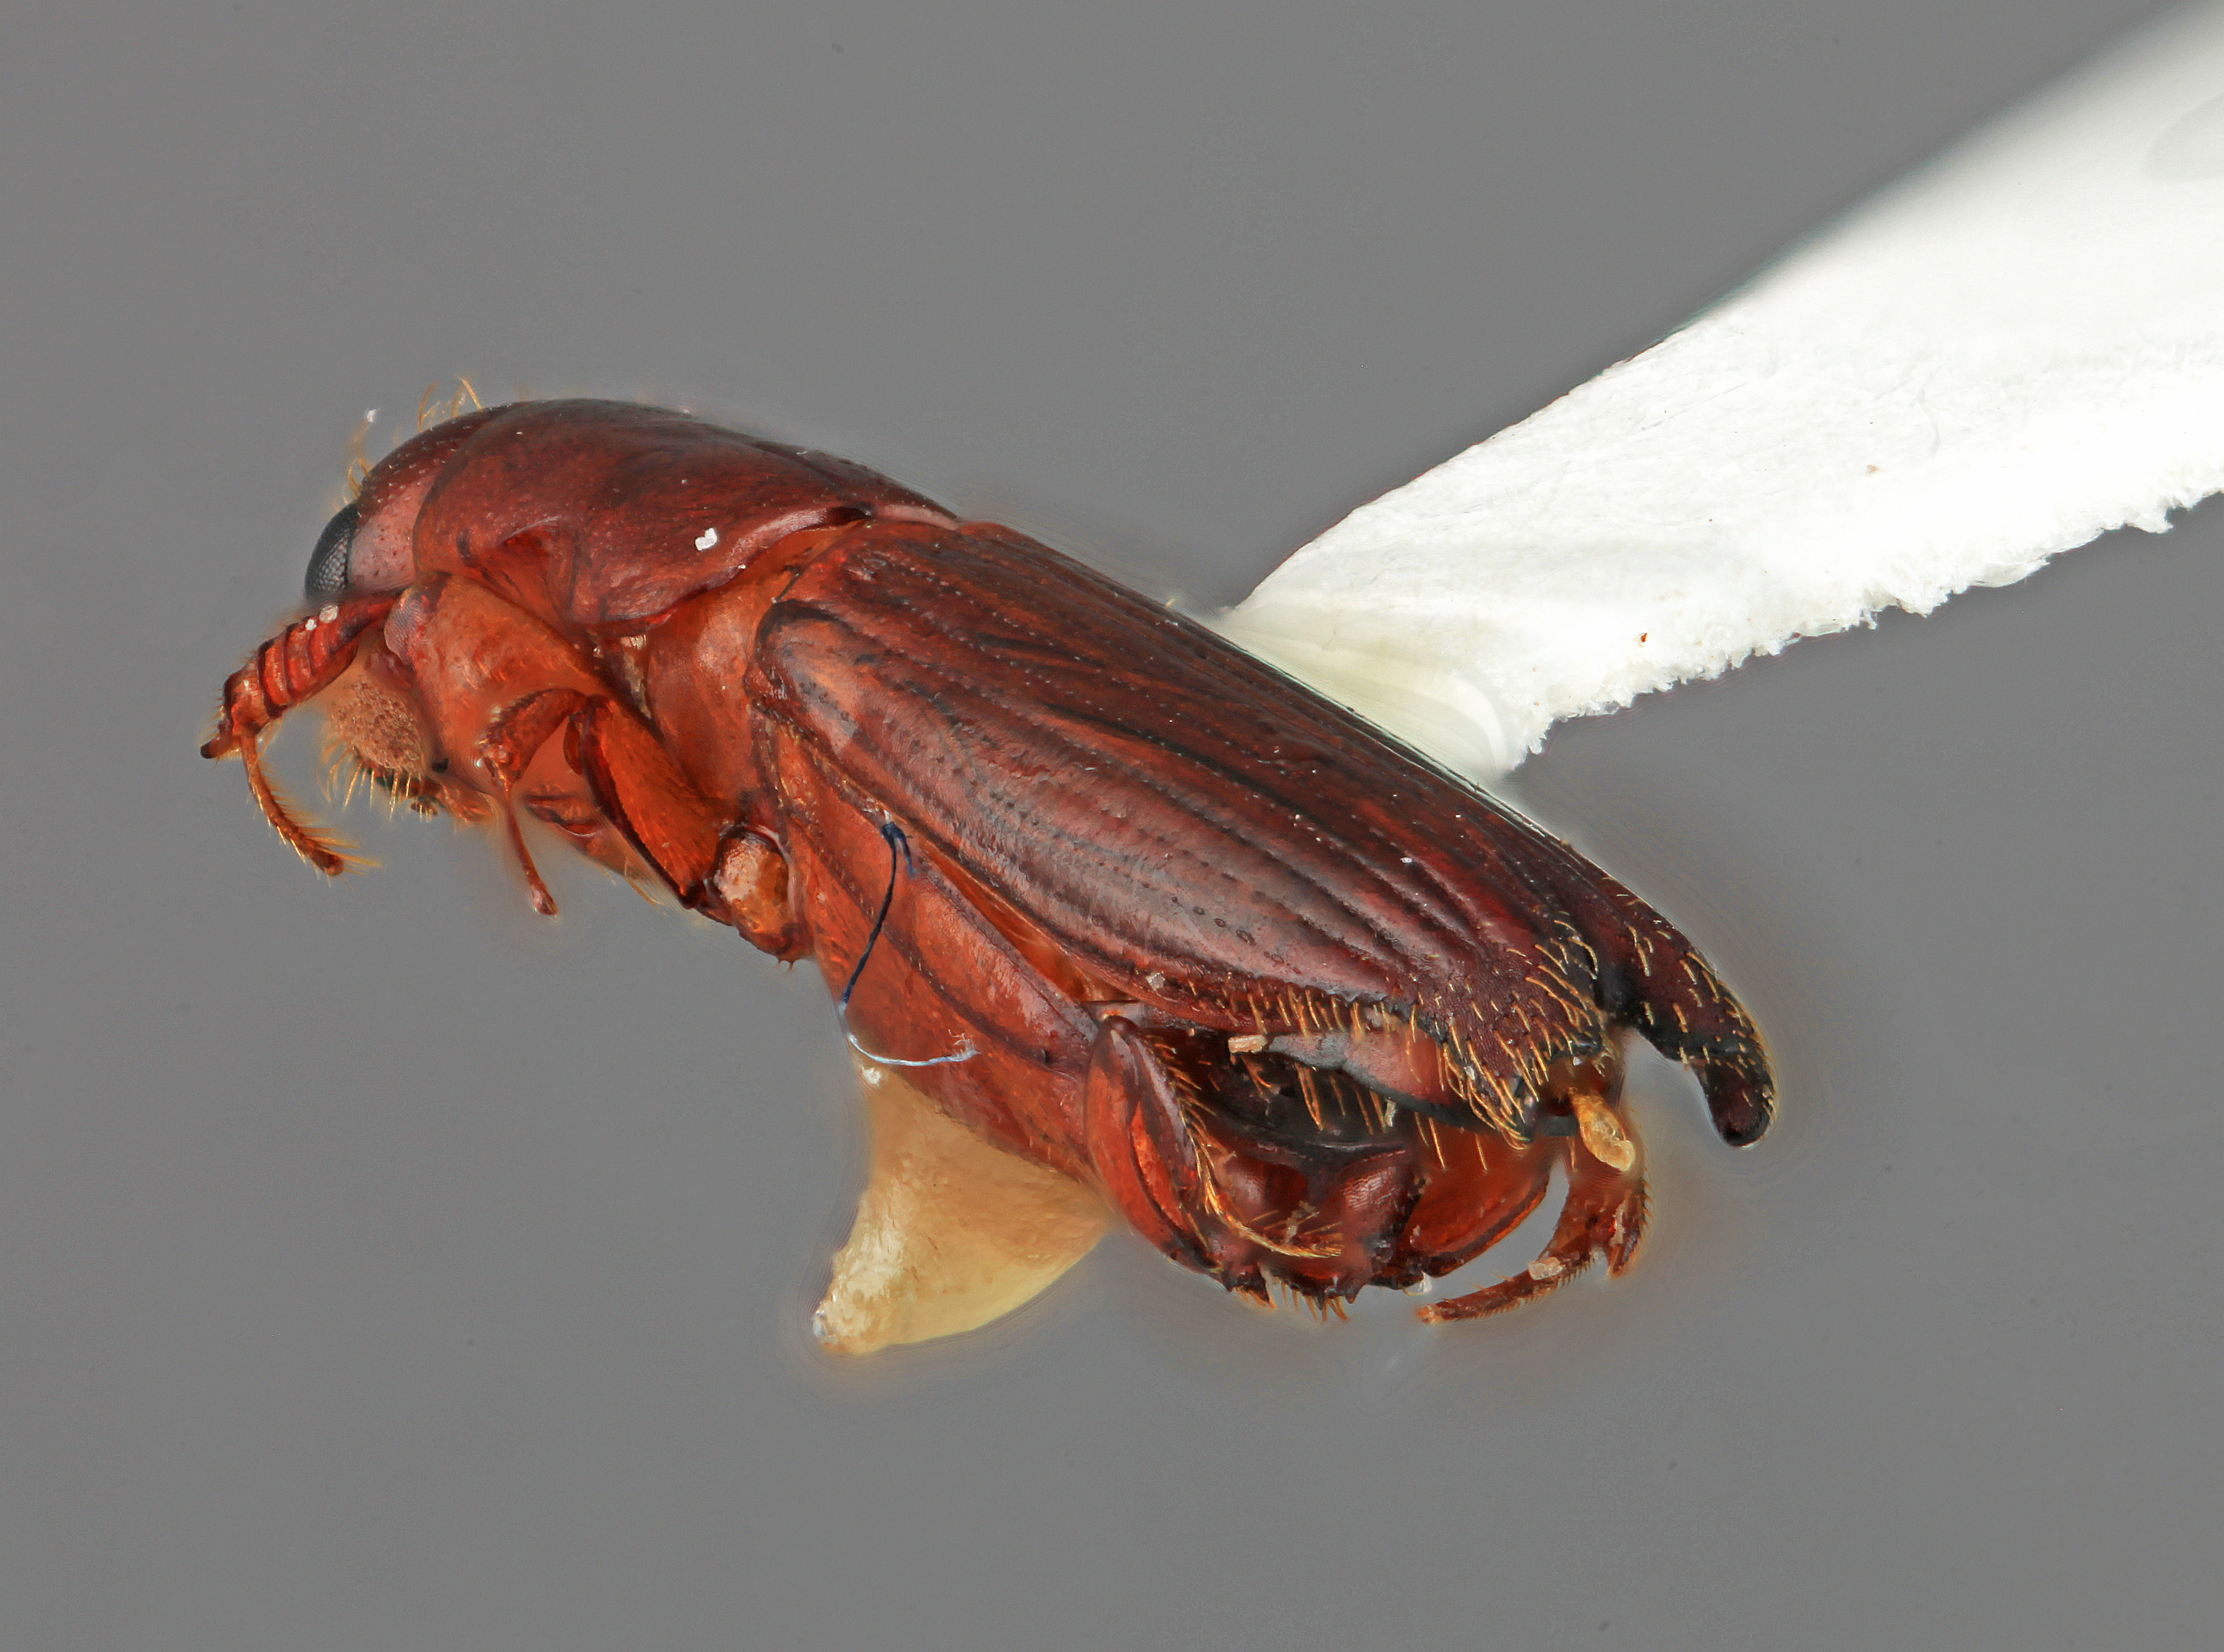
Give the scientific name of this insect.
Platypus eximius
